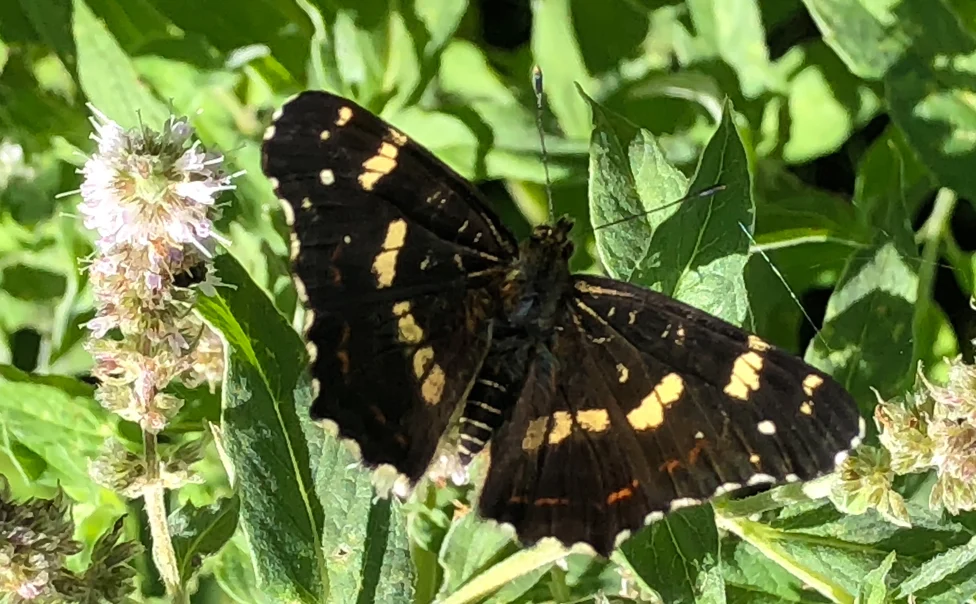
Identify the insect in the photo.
Araschnia levana
